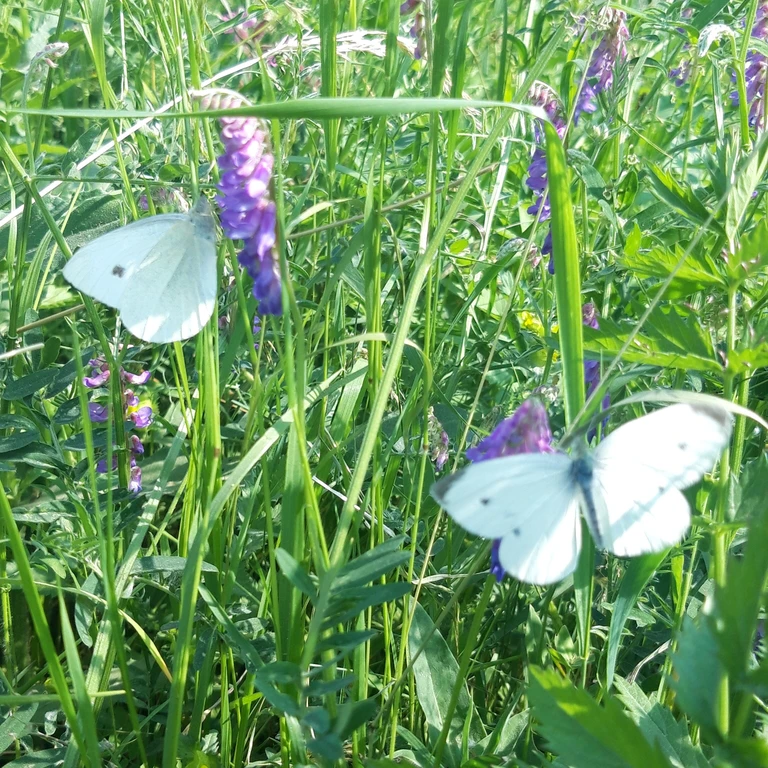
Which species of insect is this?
Pieris rapae
